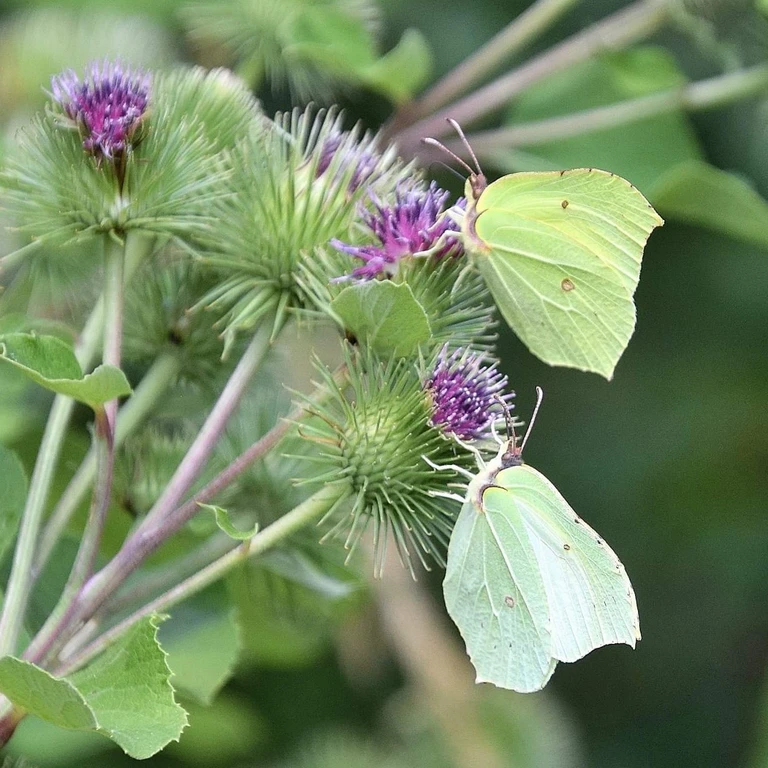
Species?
Gonepteryx rhamni
